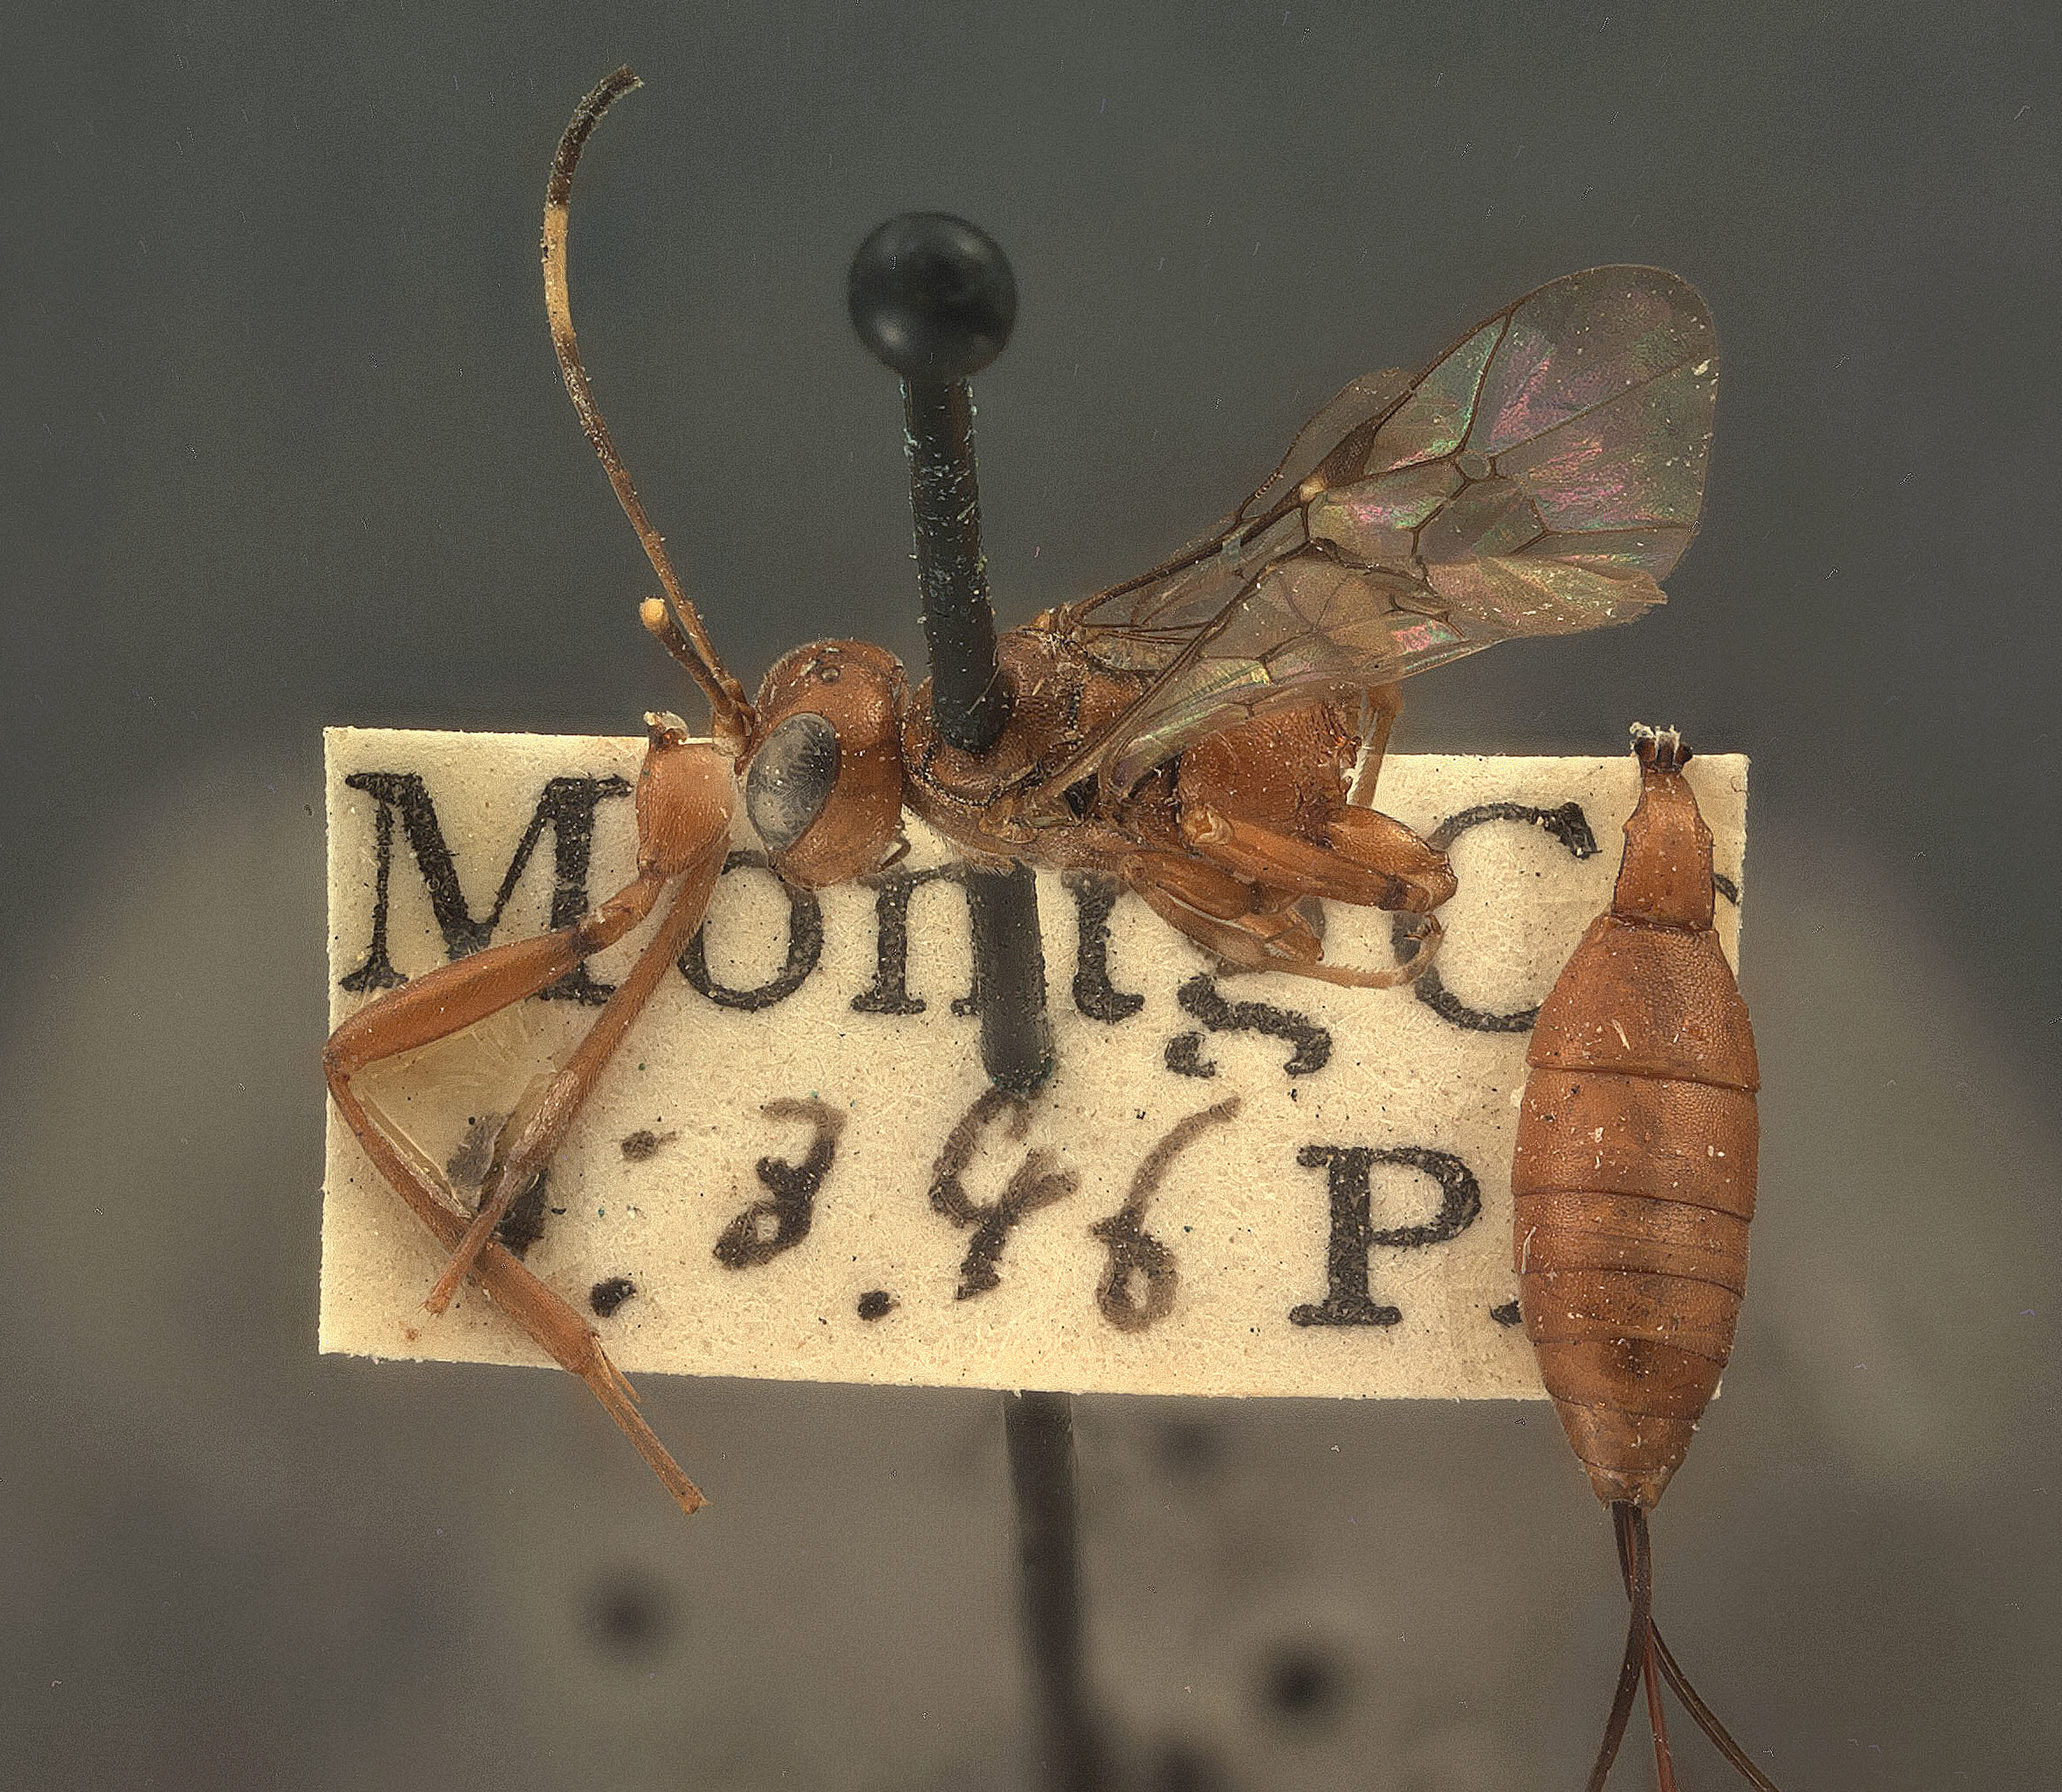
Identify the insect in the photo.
Cryptoideus rufus
